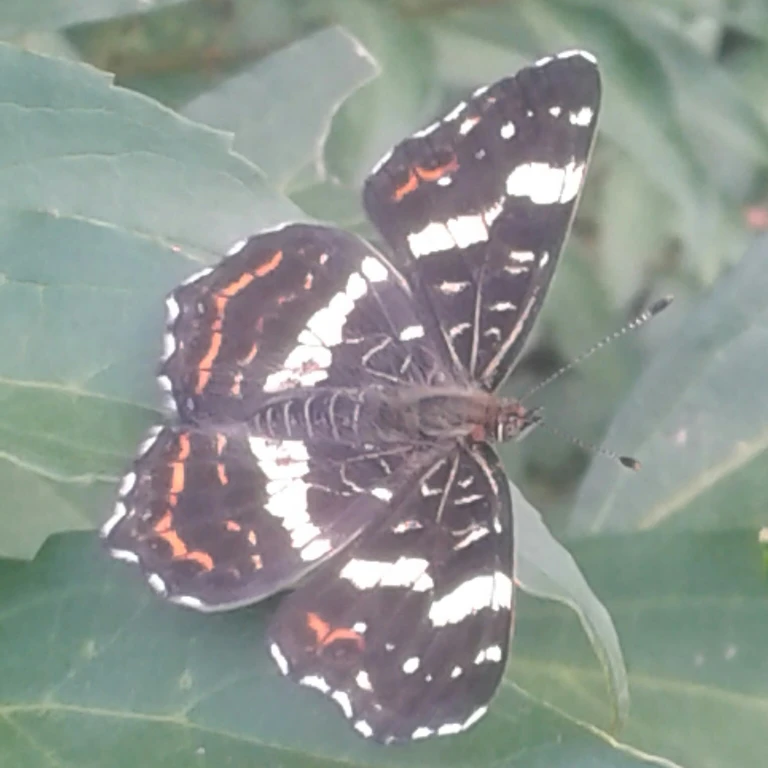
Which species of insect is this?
Araschnia levana
